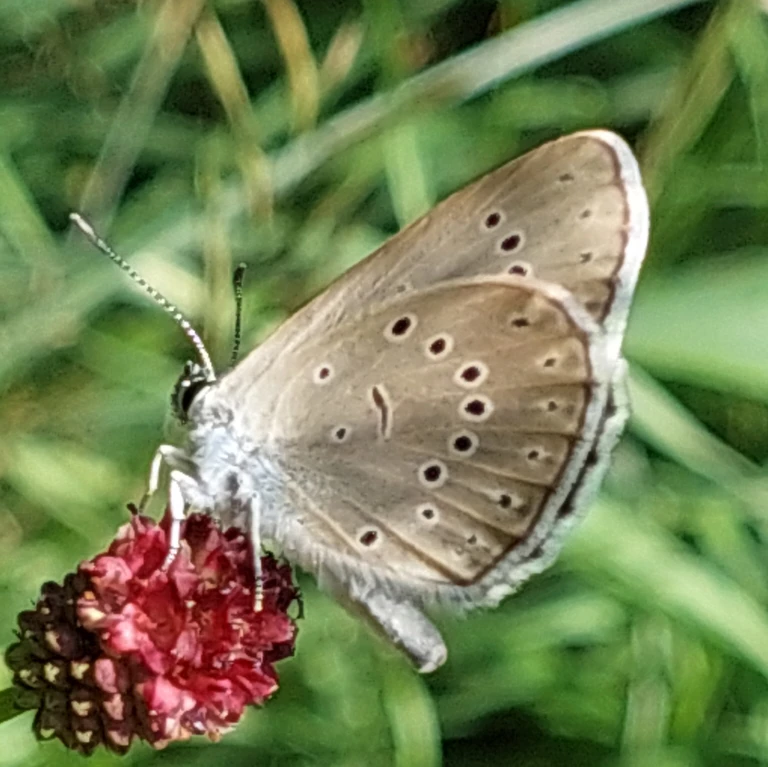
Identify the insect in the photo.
Phengaris teleius
